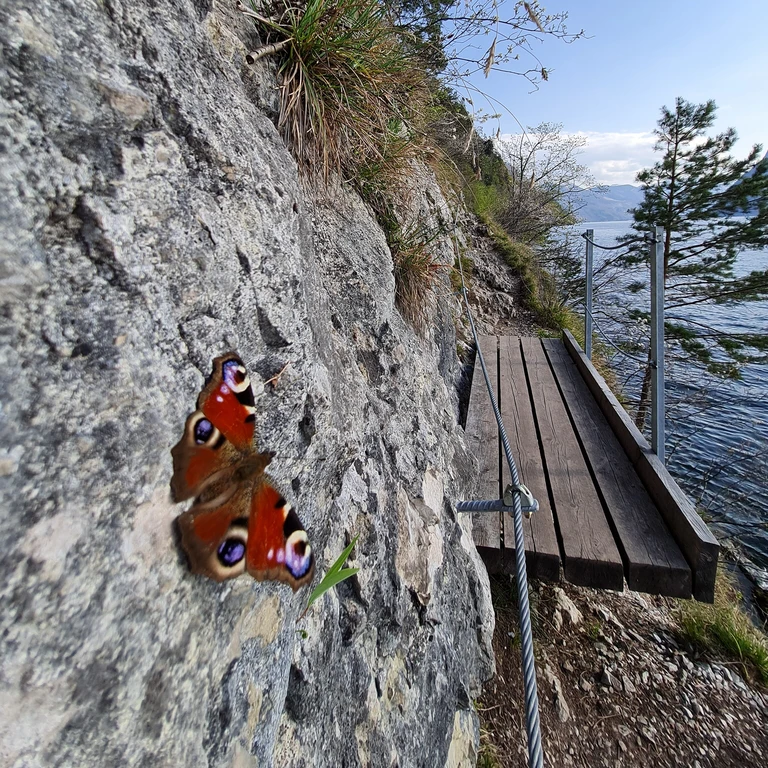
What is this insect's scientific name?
Aglais io
